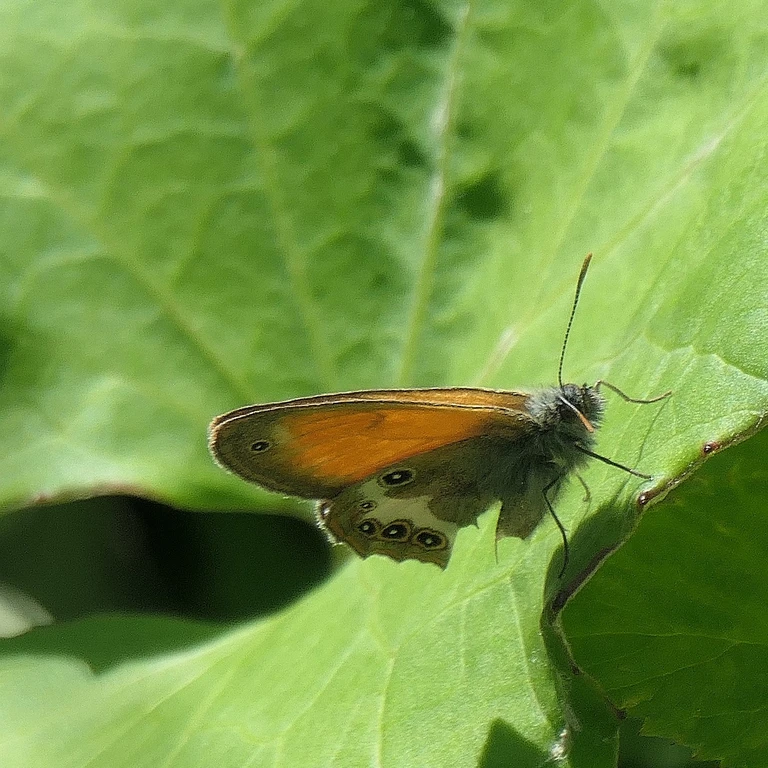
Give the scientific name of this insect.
Coenonympha arcania
